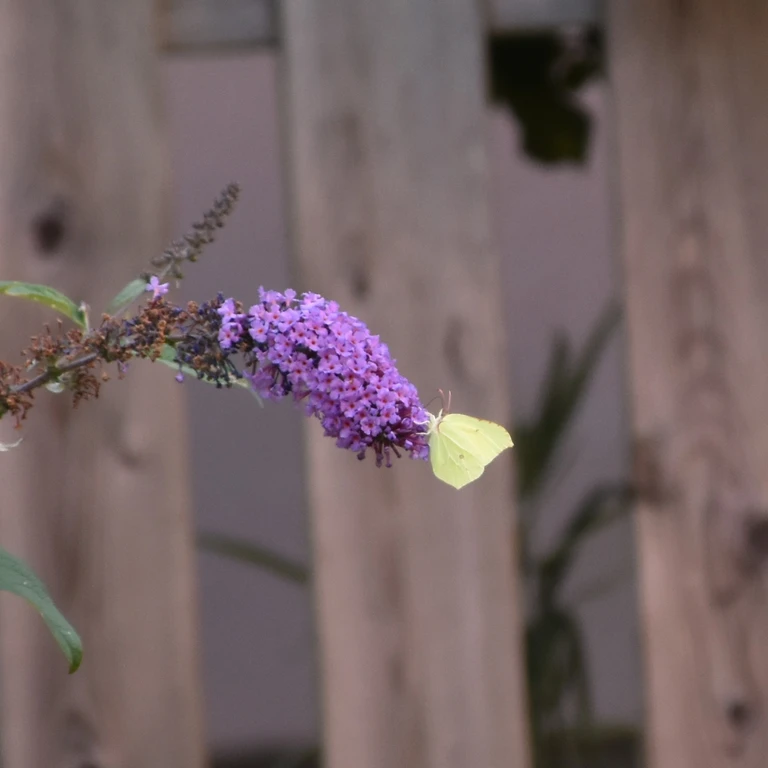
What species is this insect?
Gonepteryx rhamni
